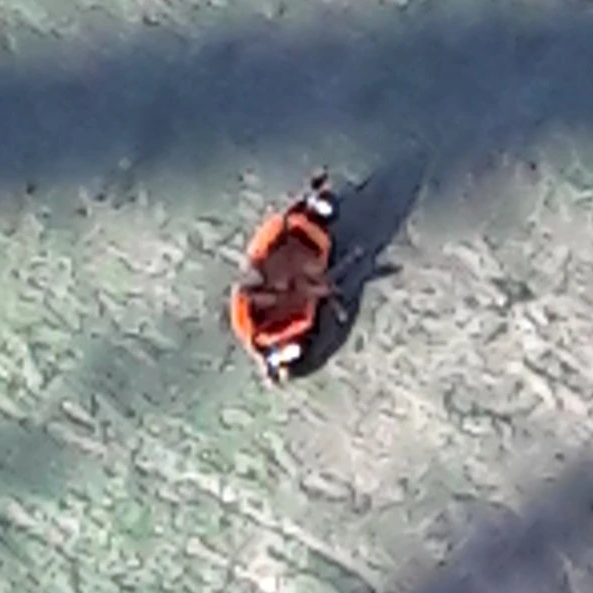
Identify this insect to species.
Vanessa atalanta
